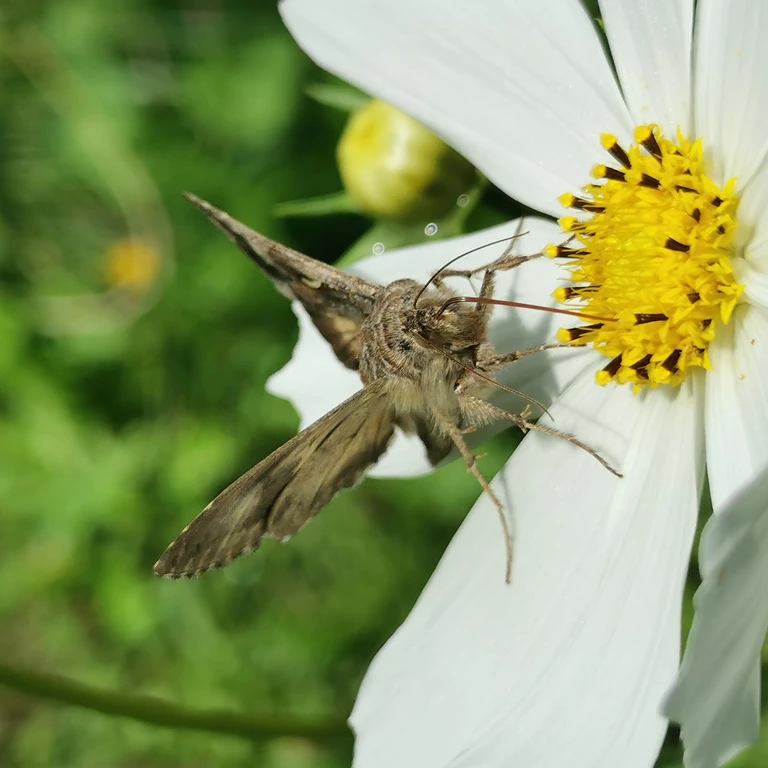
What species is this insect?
Autographa gamma
